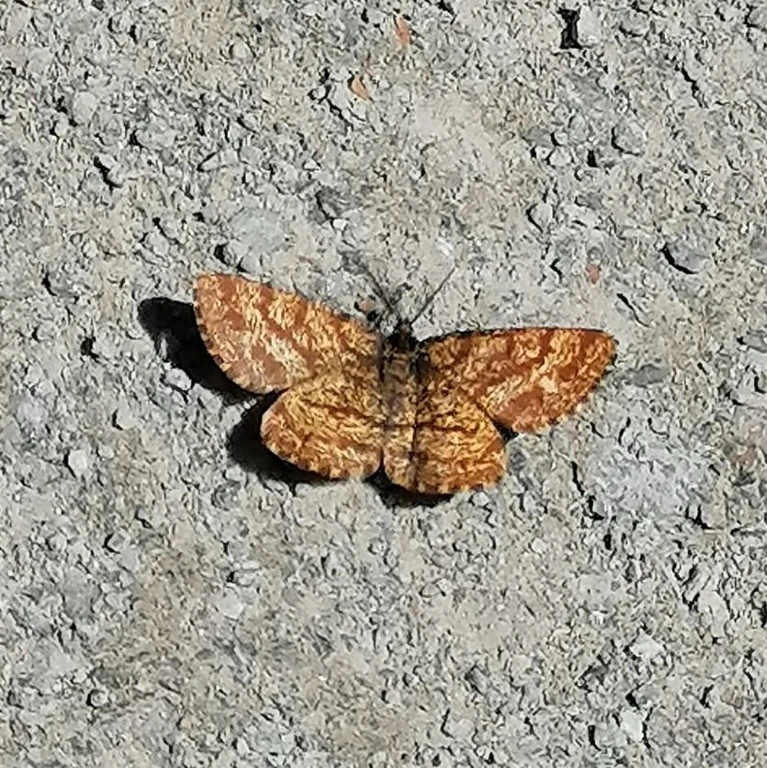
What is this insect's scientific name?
Ematurga atomaria
